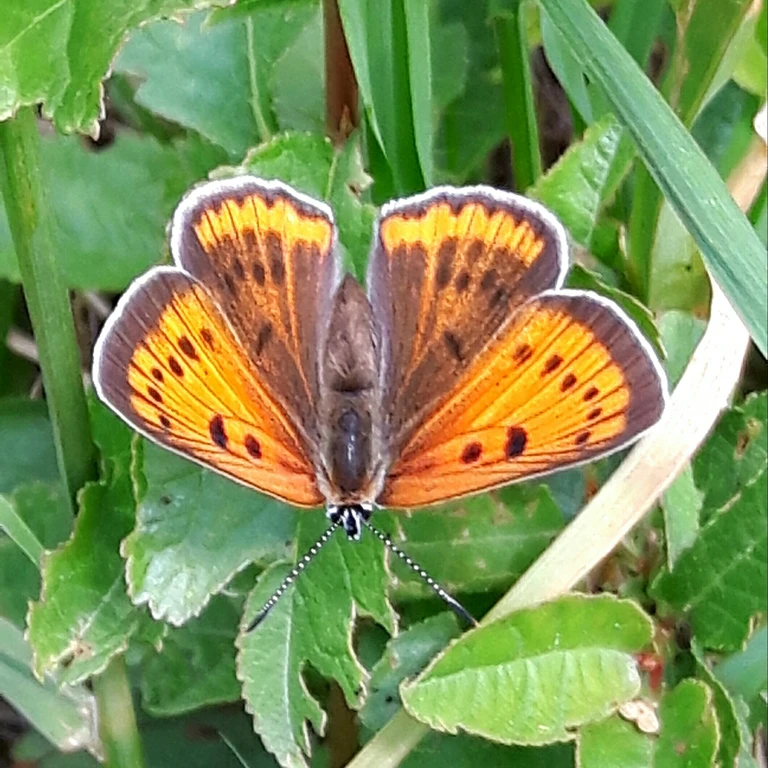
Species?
Lycaena dispar
